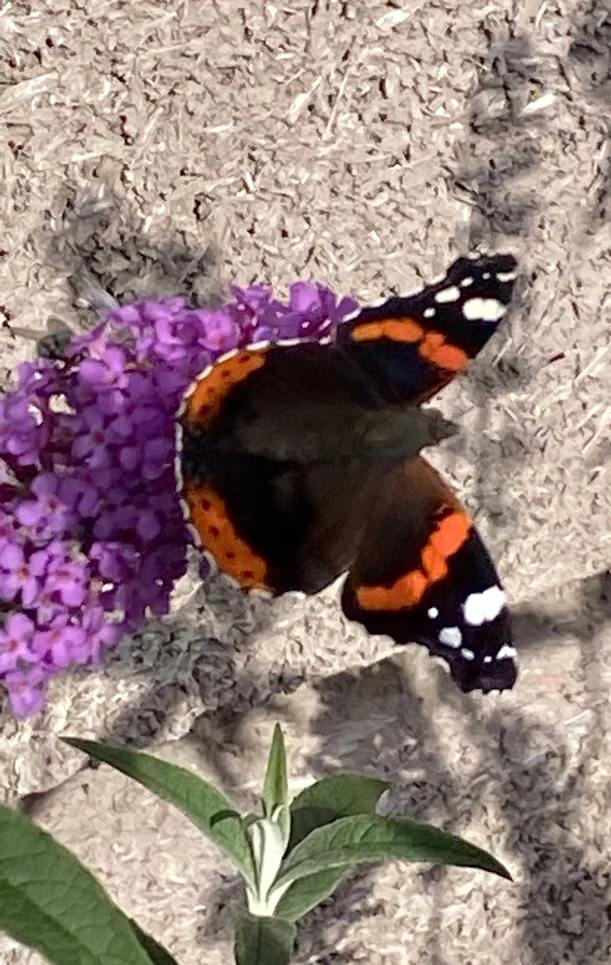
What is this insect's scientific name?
Vanessa atalanta
